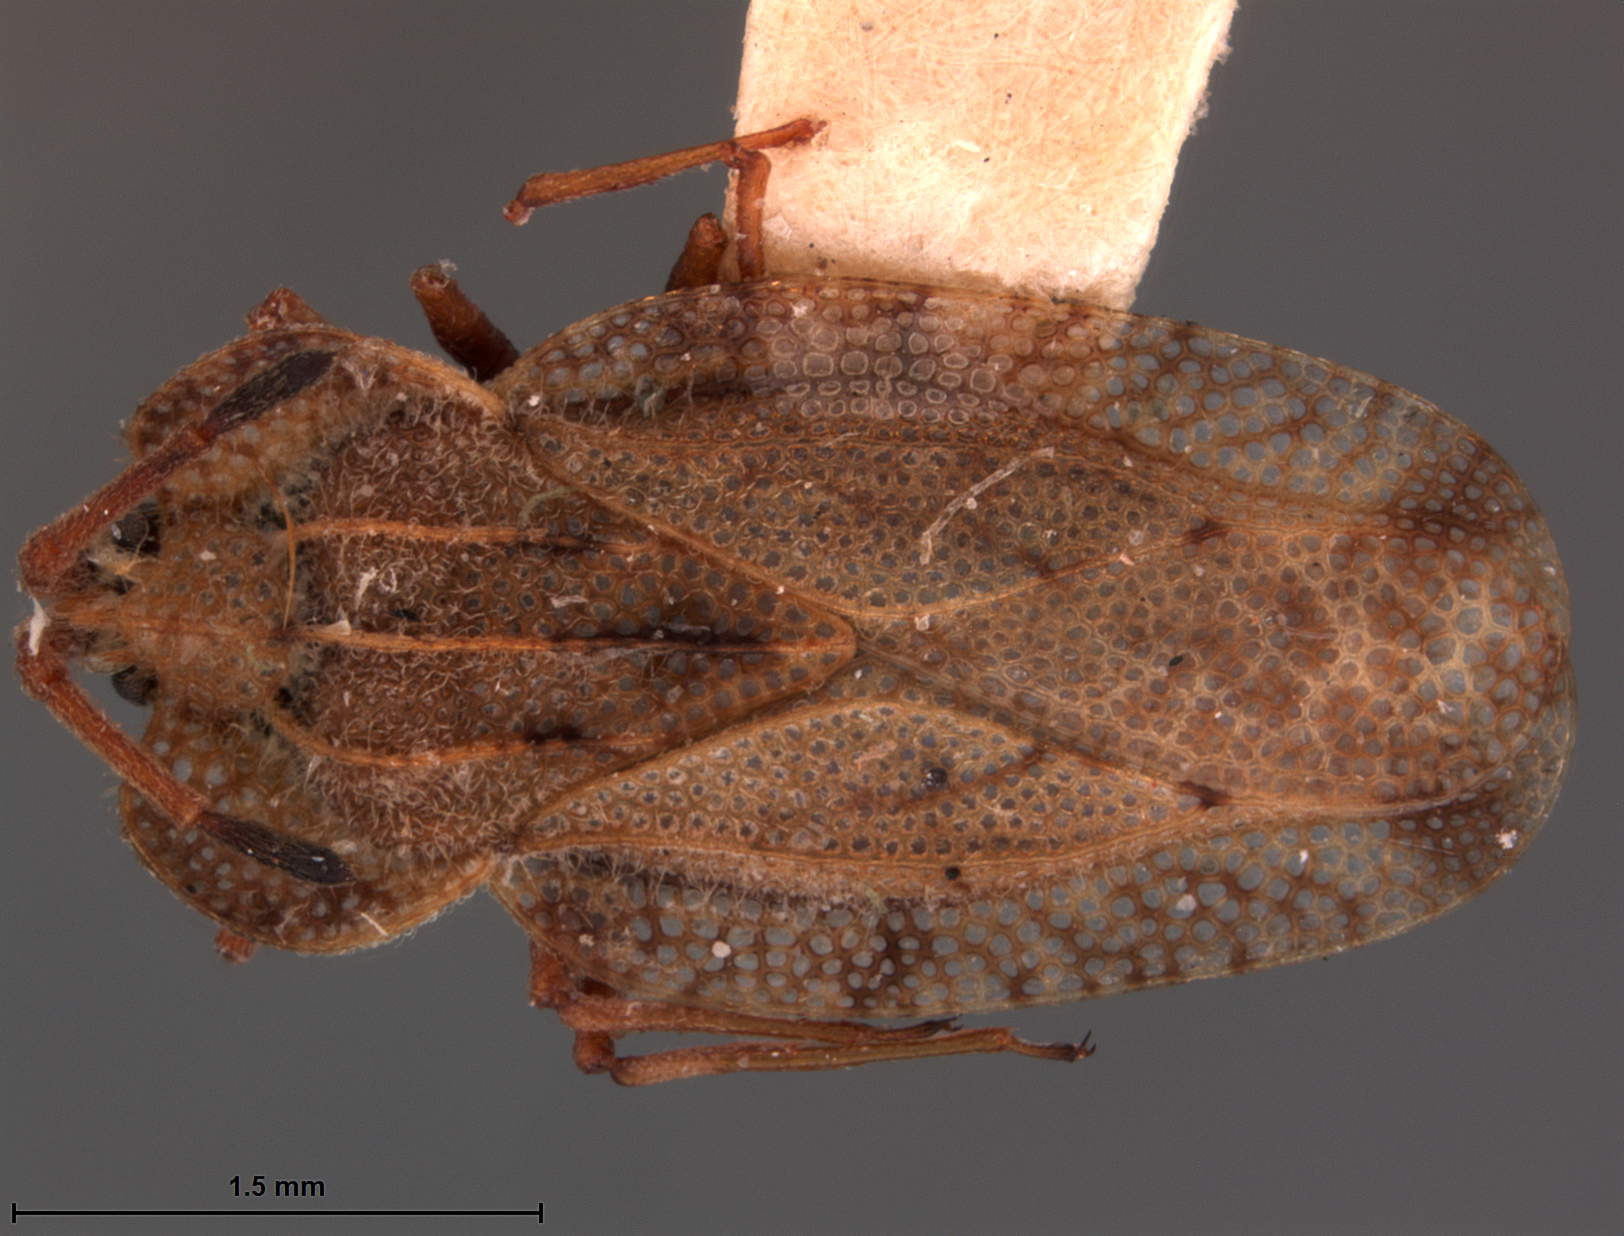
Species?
Tingis veteris
